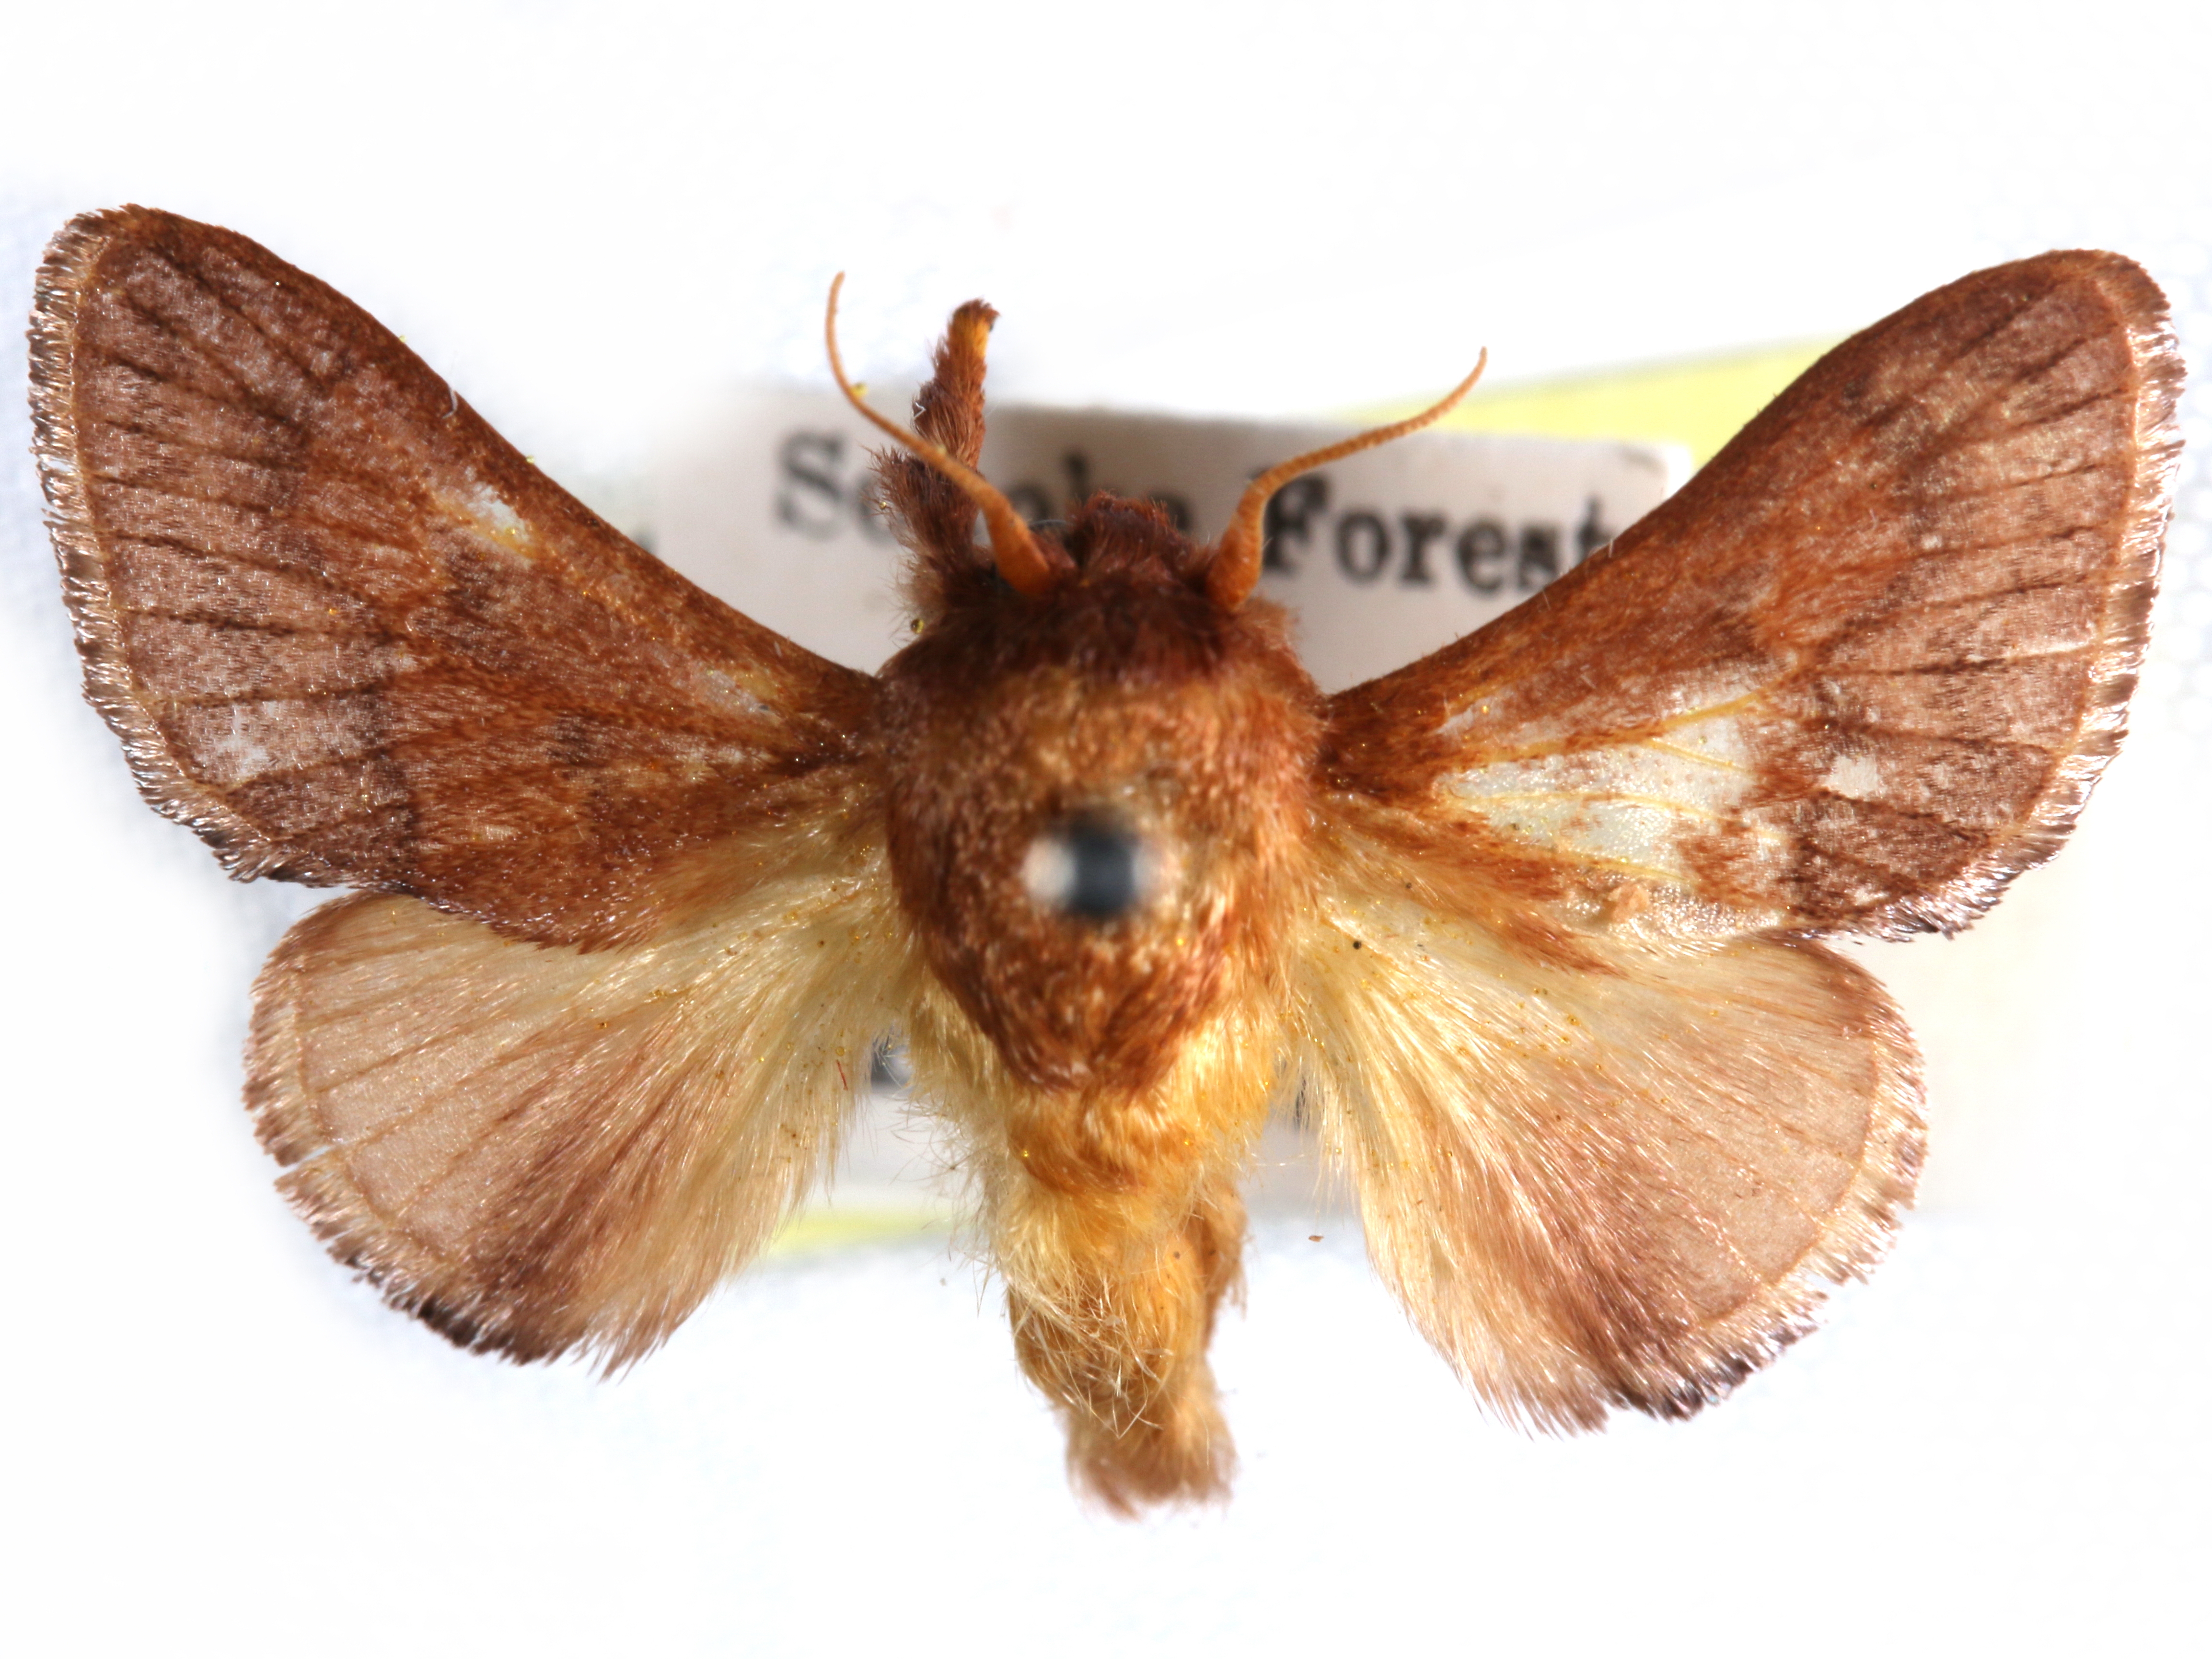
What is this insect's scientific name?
Latoiola bifascia
